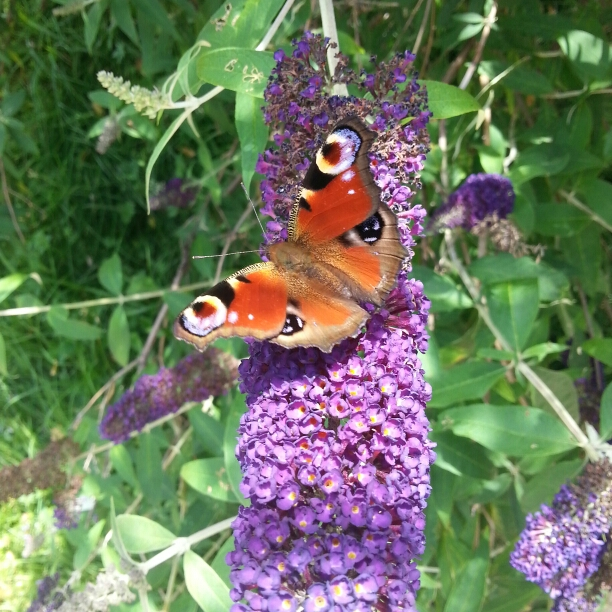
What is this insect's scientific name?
Aglais io
